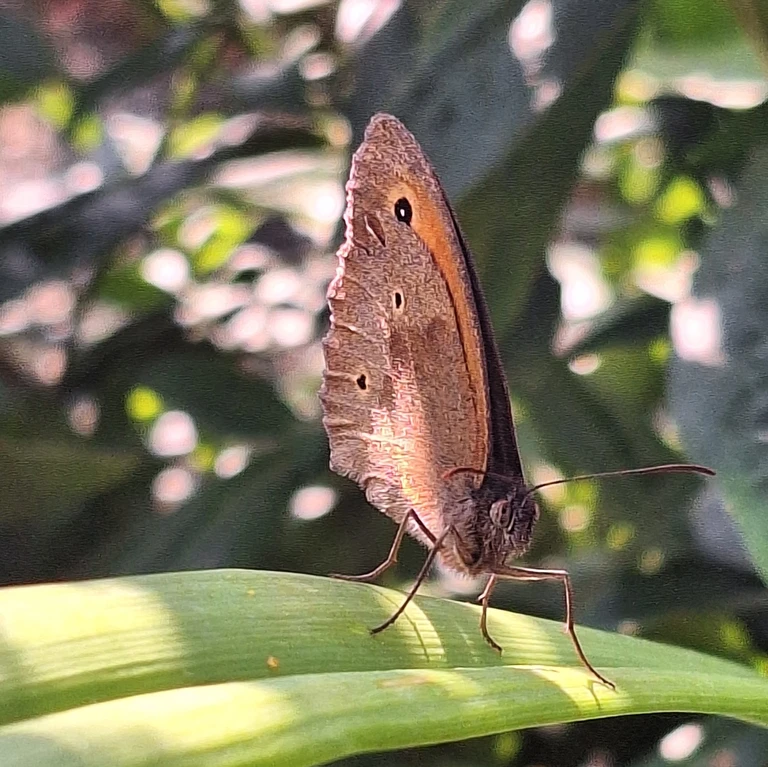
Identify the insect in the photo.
Maniola jurtina
